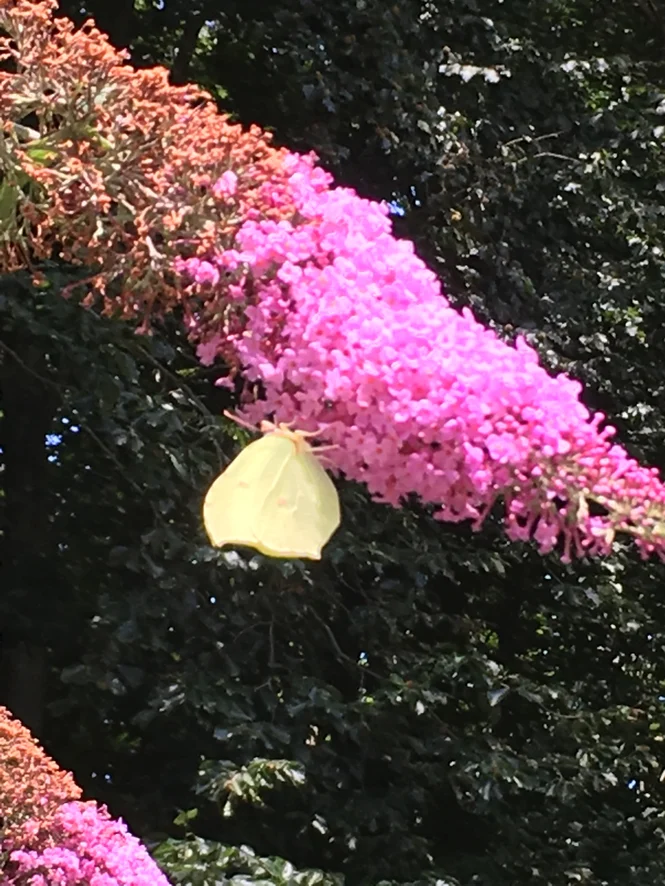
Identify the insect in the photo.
Gonepteryx rhamni
